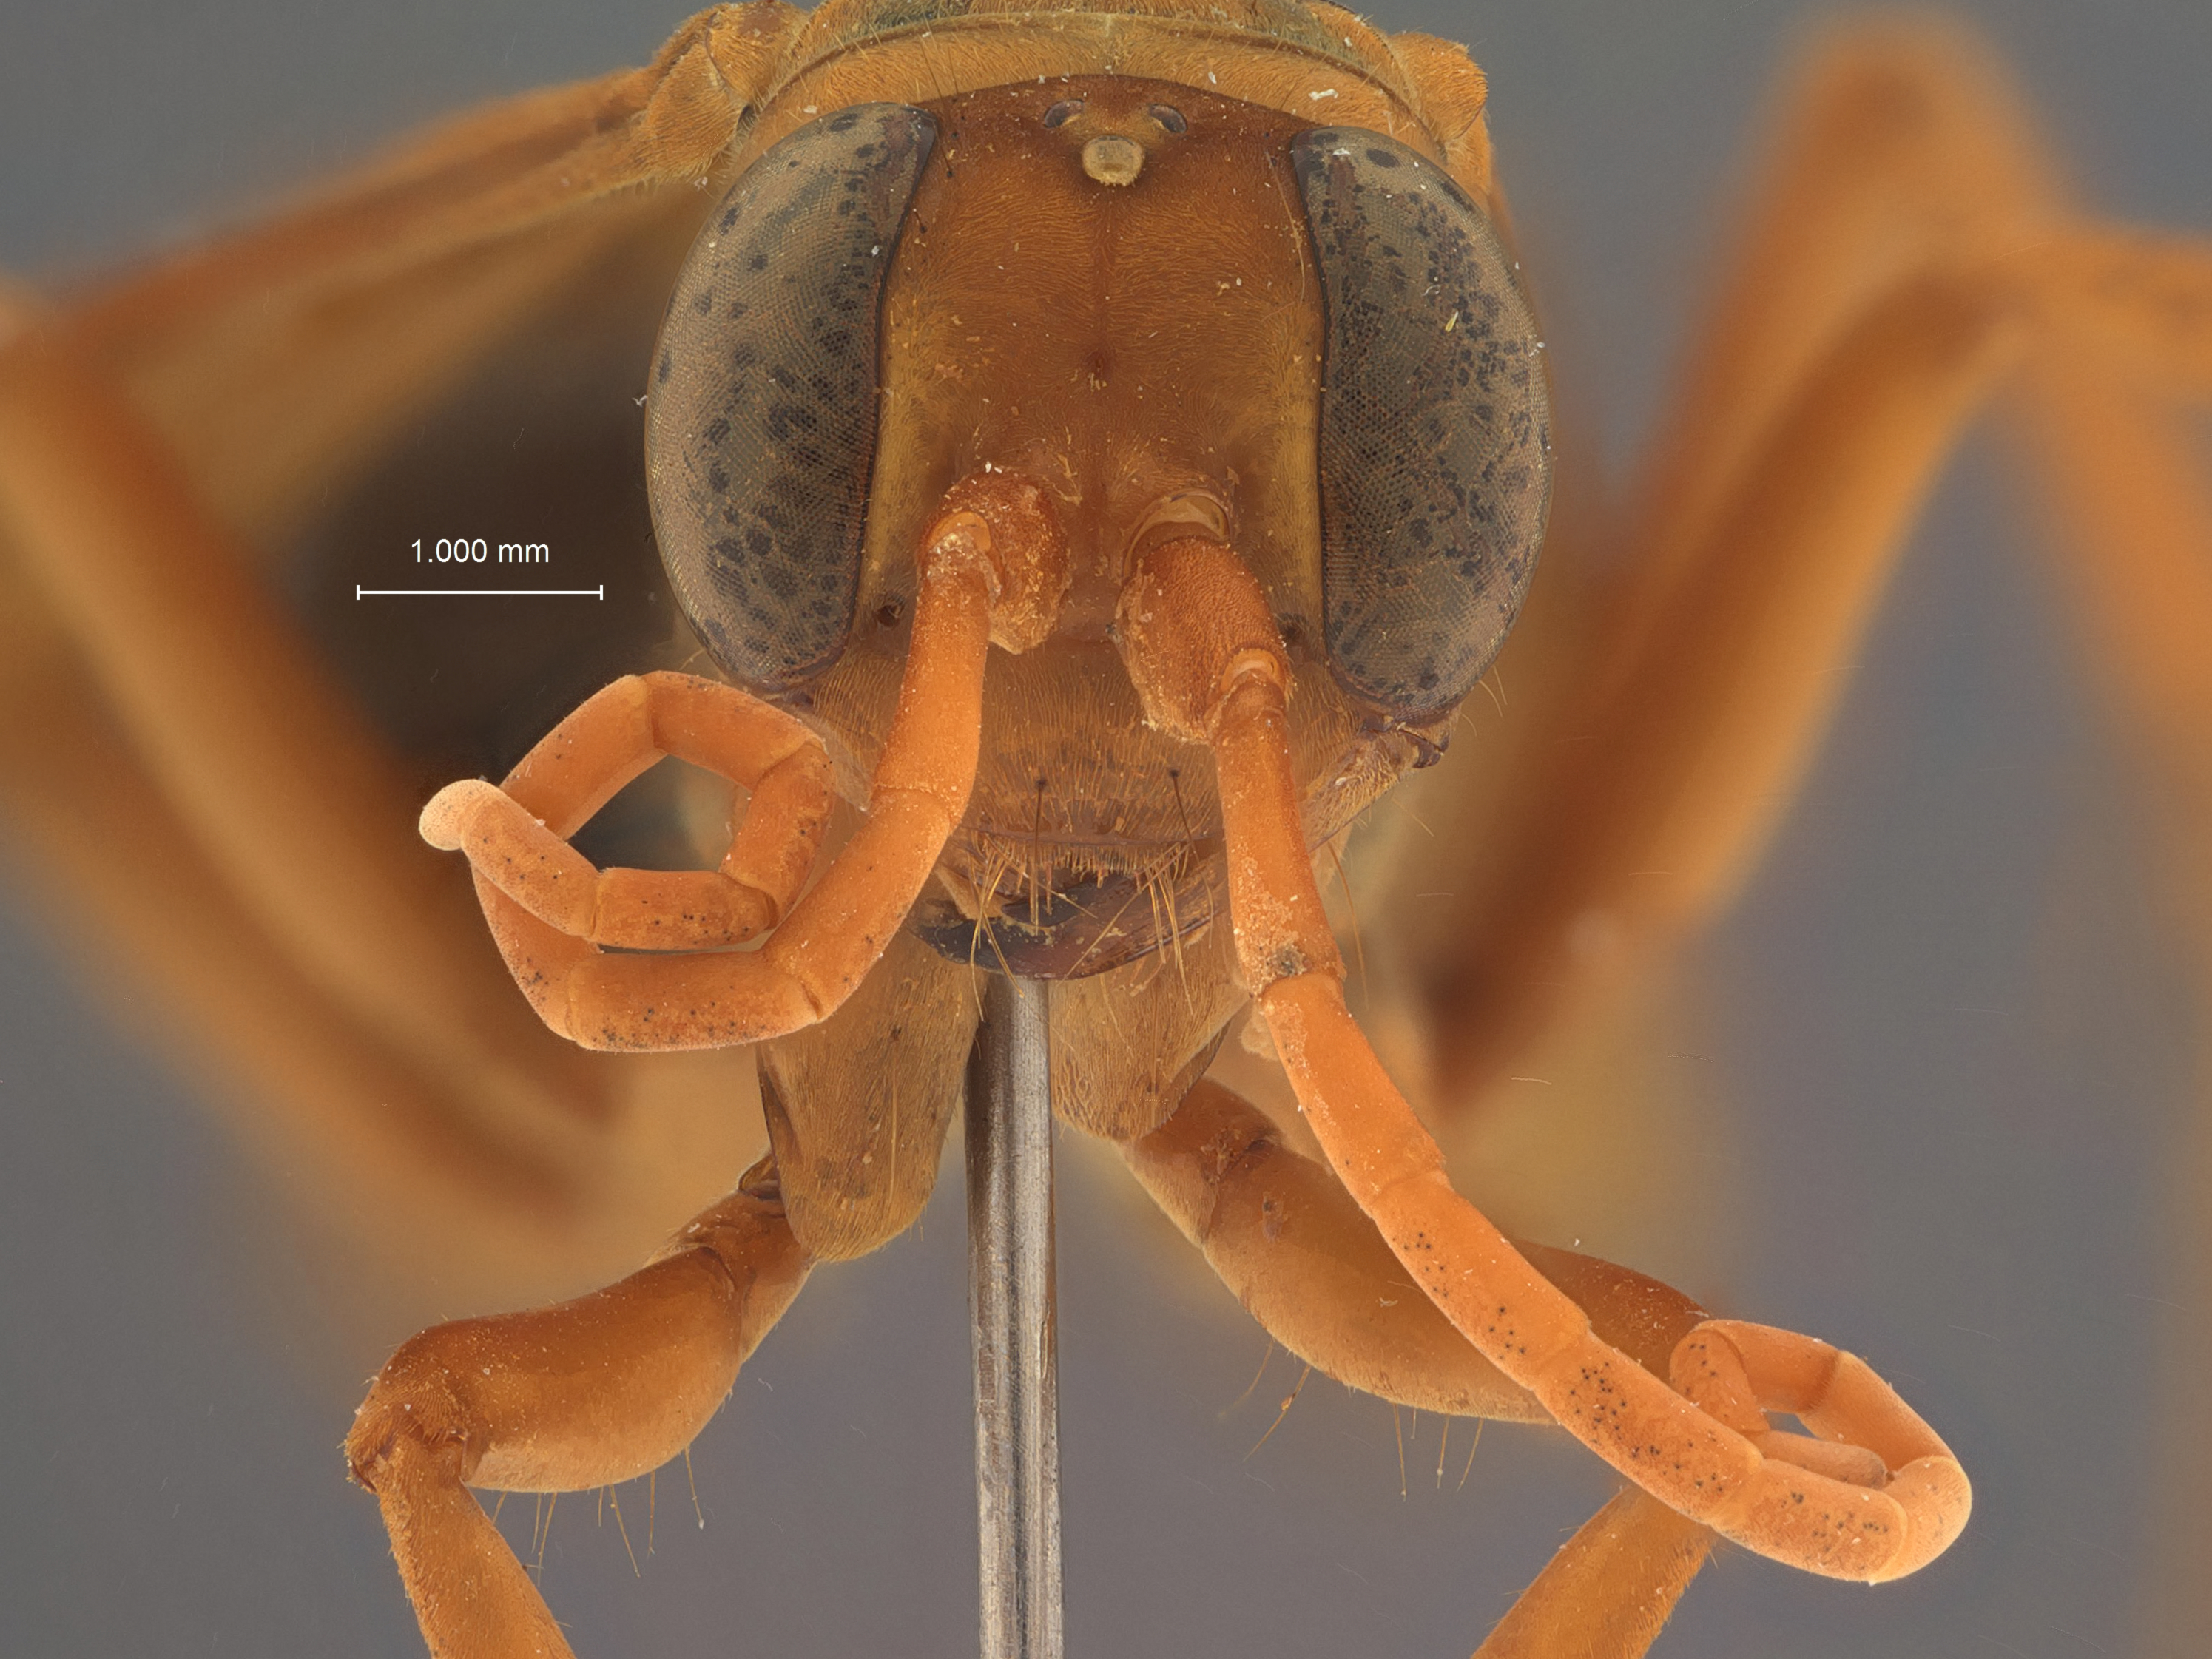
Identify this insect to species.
Hemipepsis krombeini
